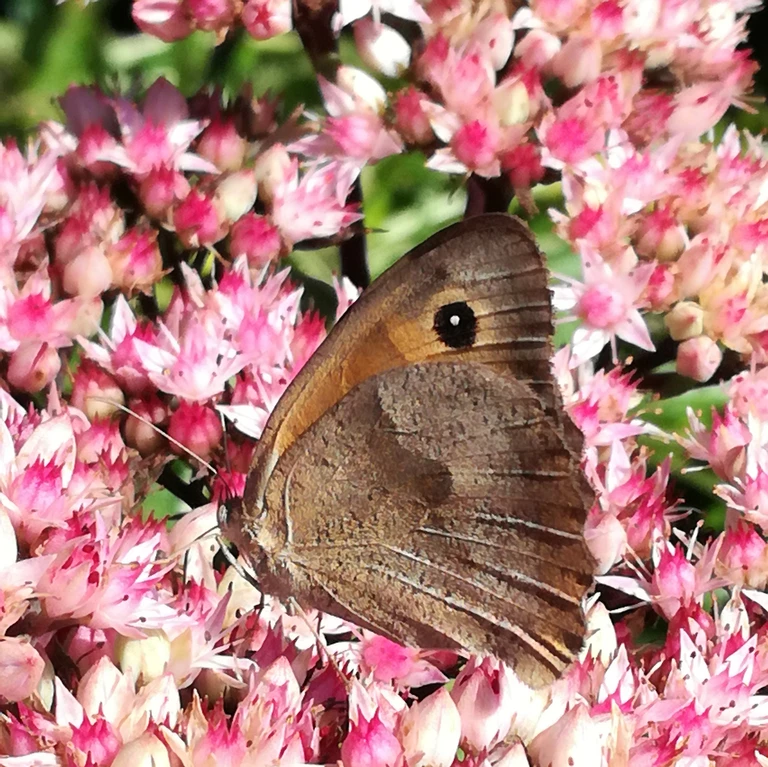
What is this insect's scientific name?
Maniola jurtina
